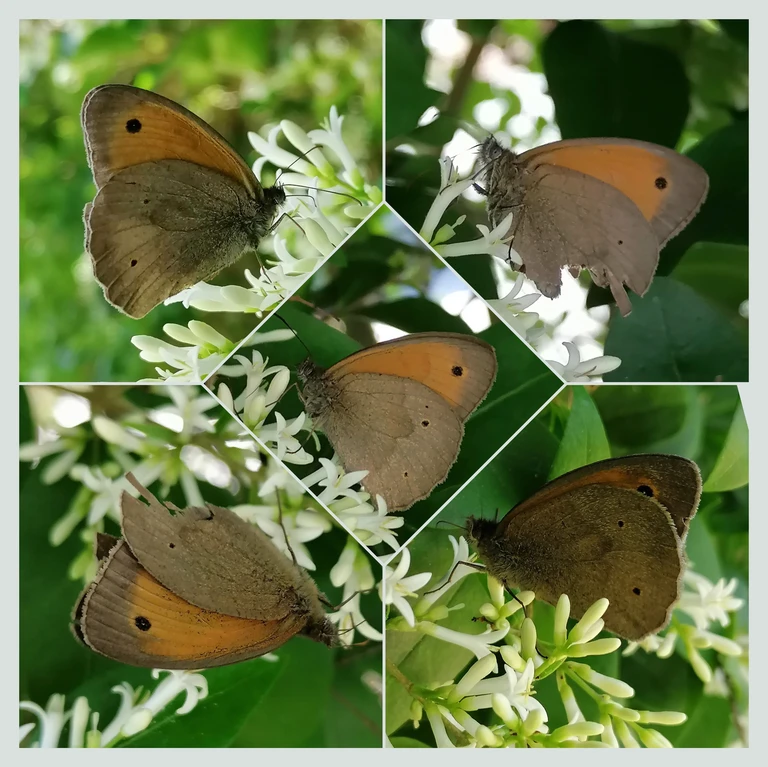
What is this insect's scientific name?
Maniola jurtina
